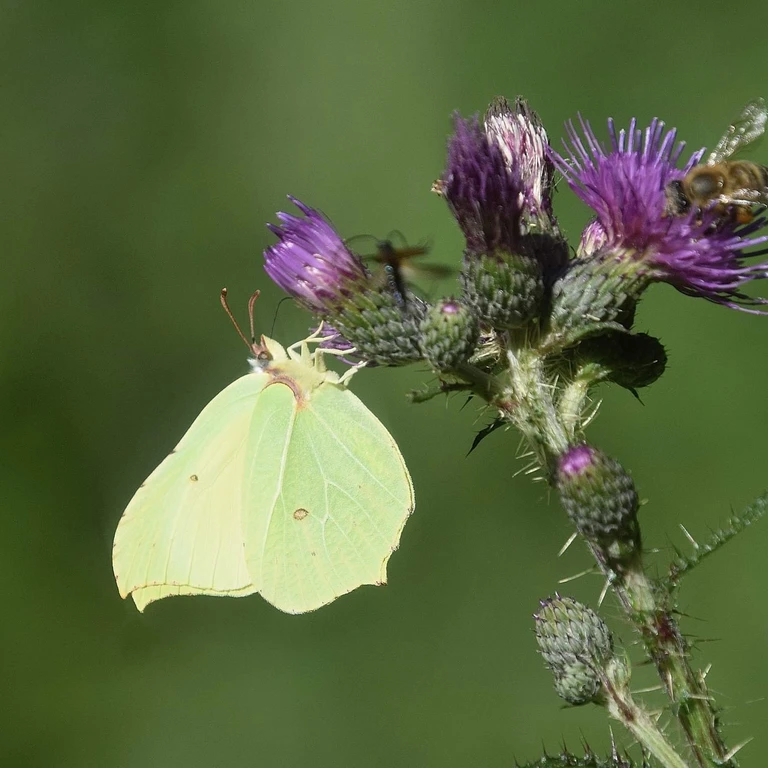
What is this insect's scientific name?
Gonepteryx rhamni
